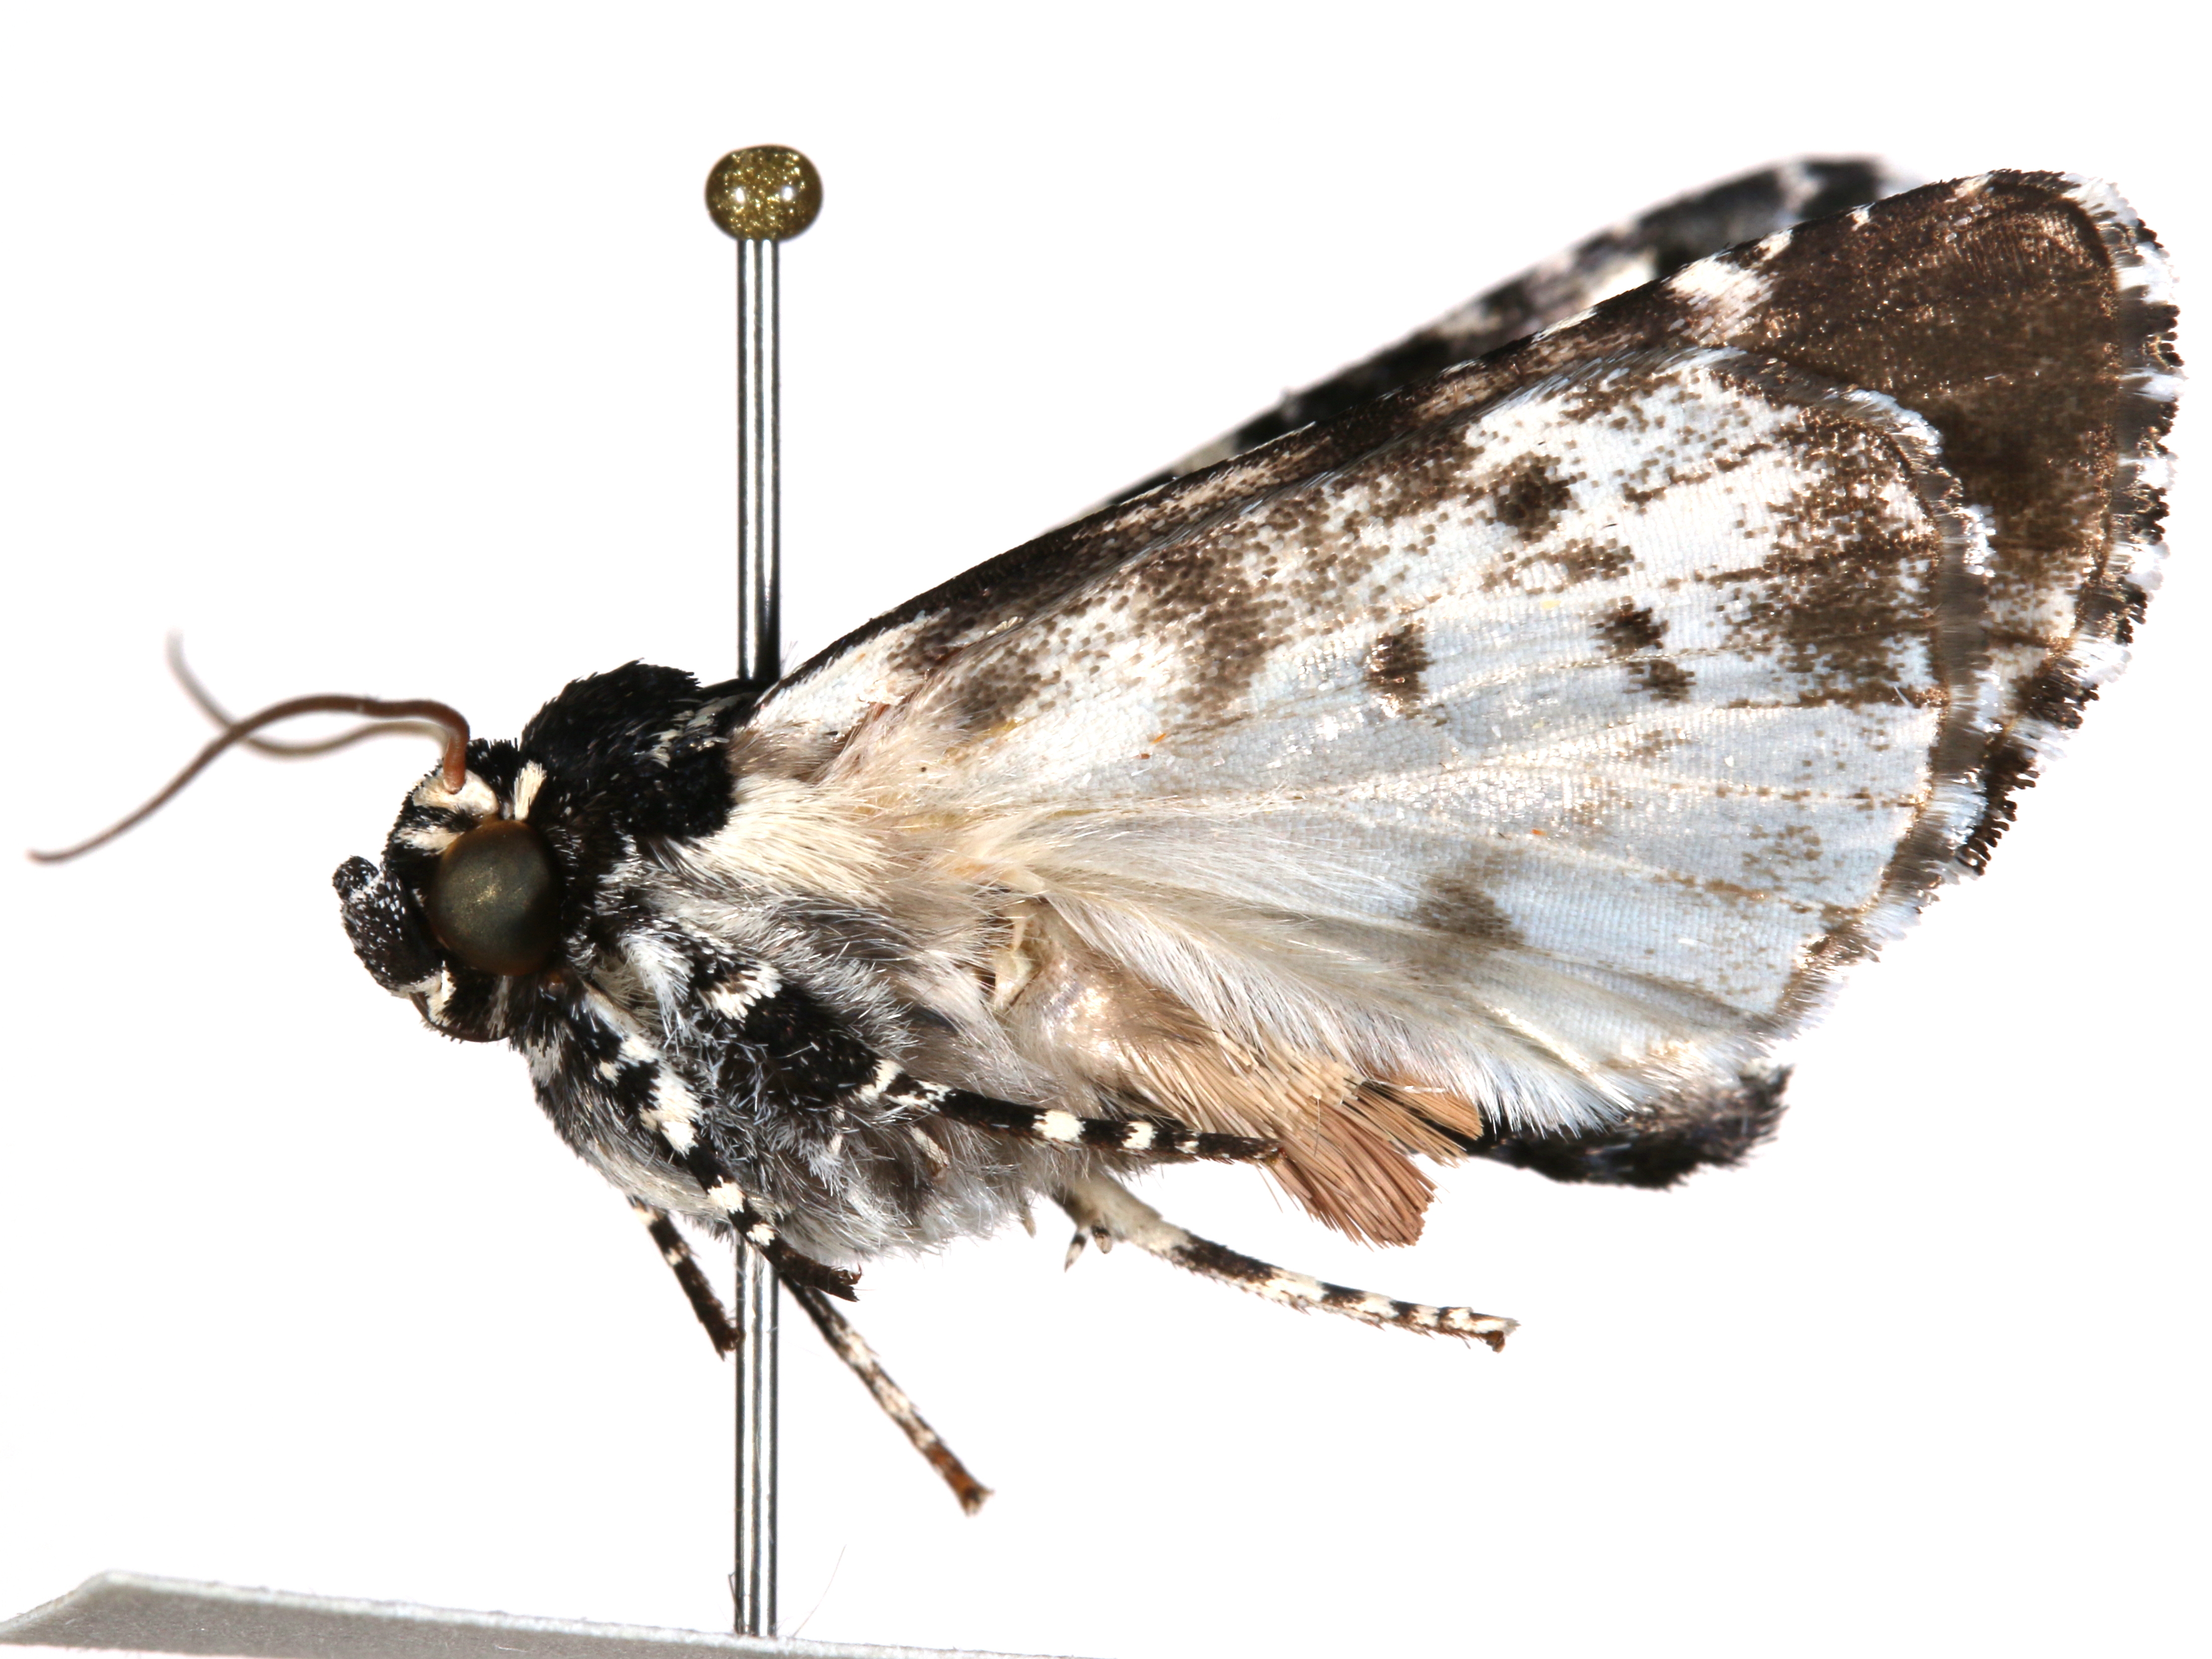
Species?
Prototrachea leucopicta
